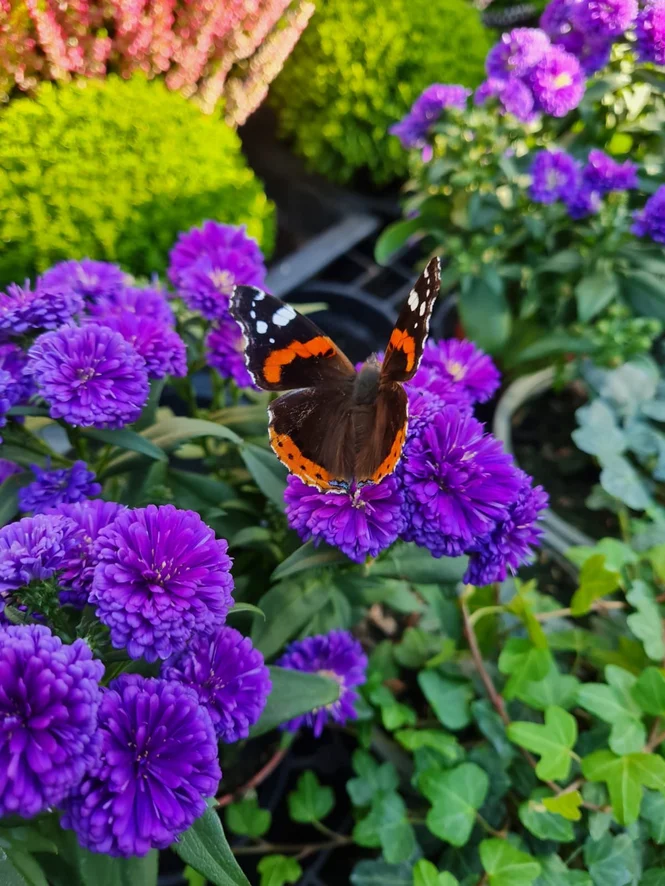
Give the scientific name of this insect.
Vanessa atalanta
